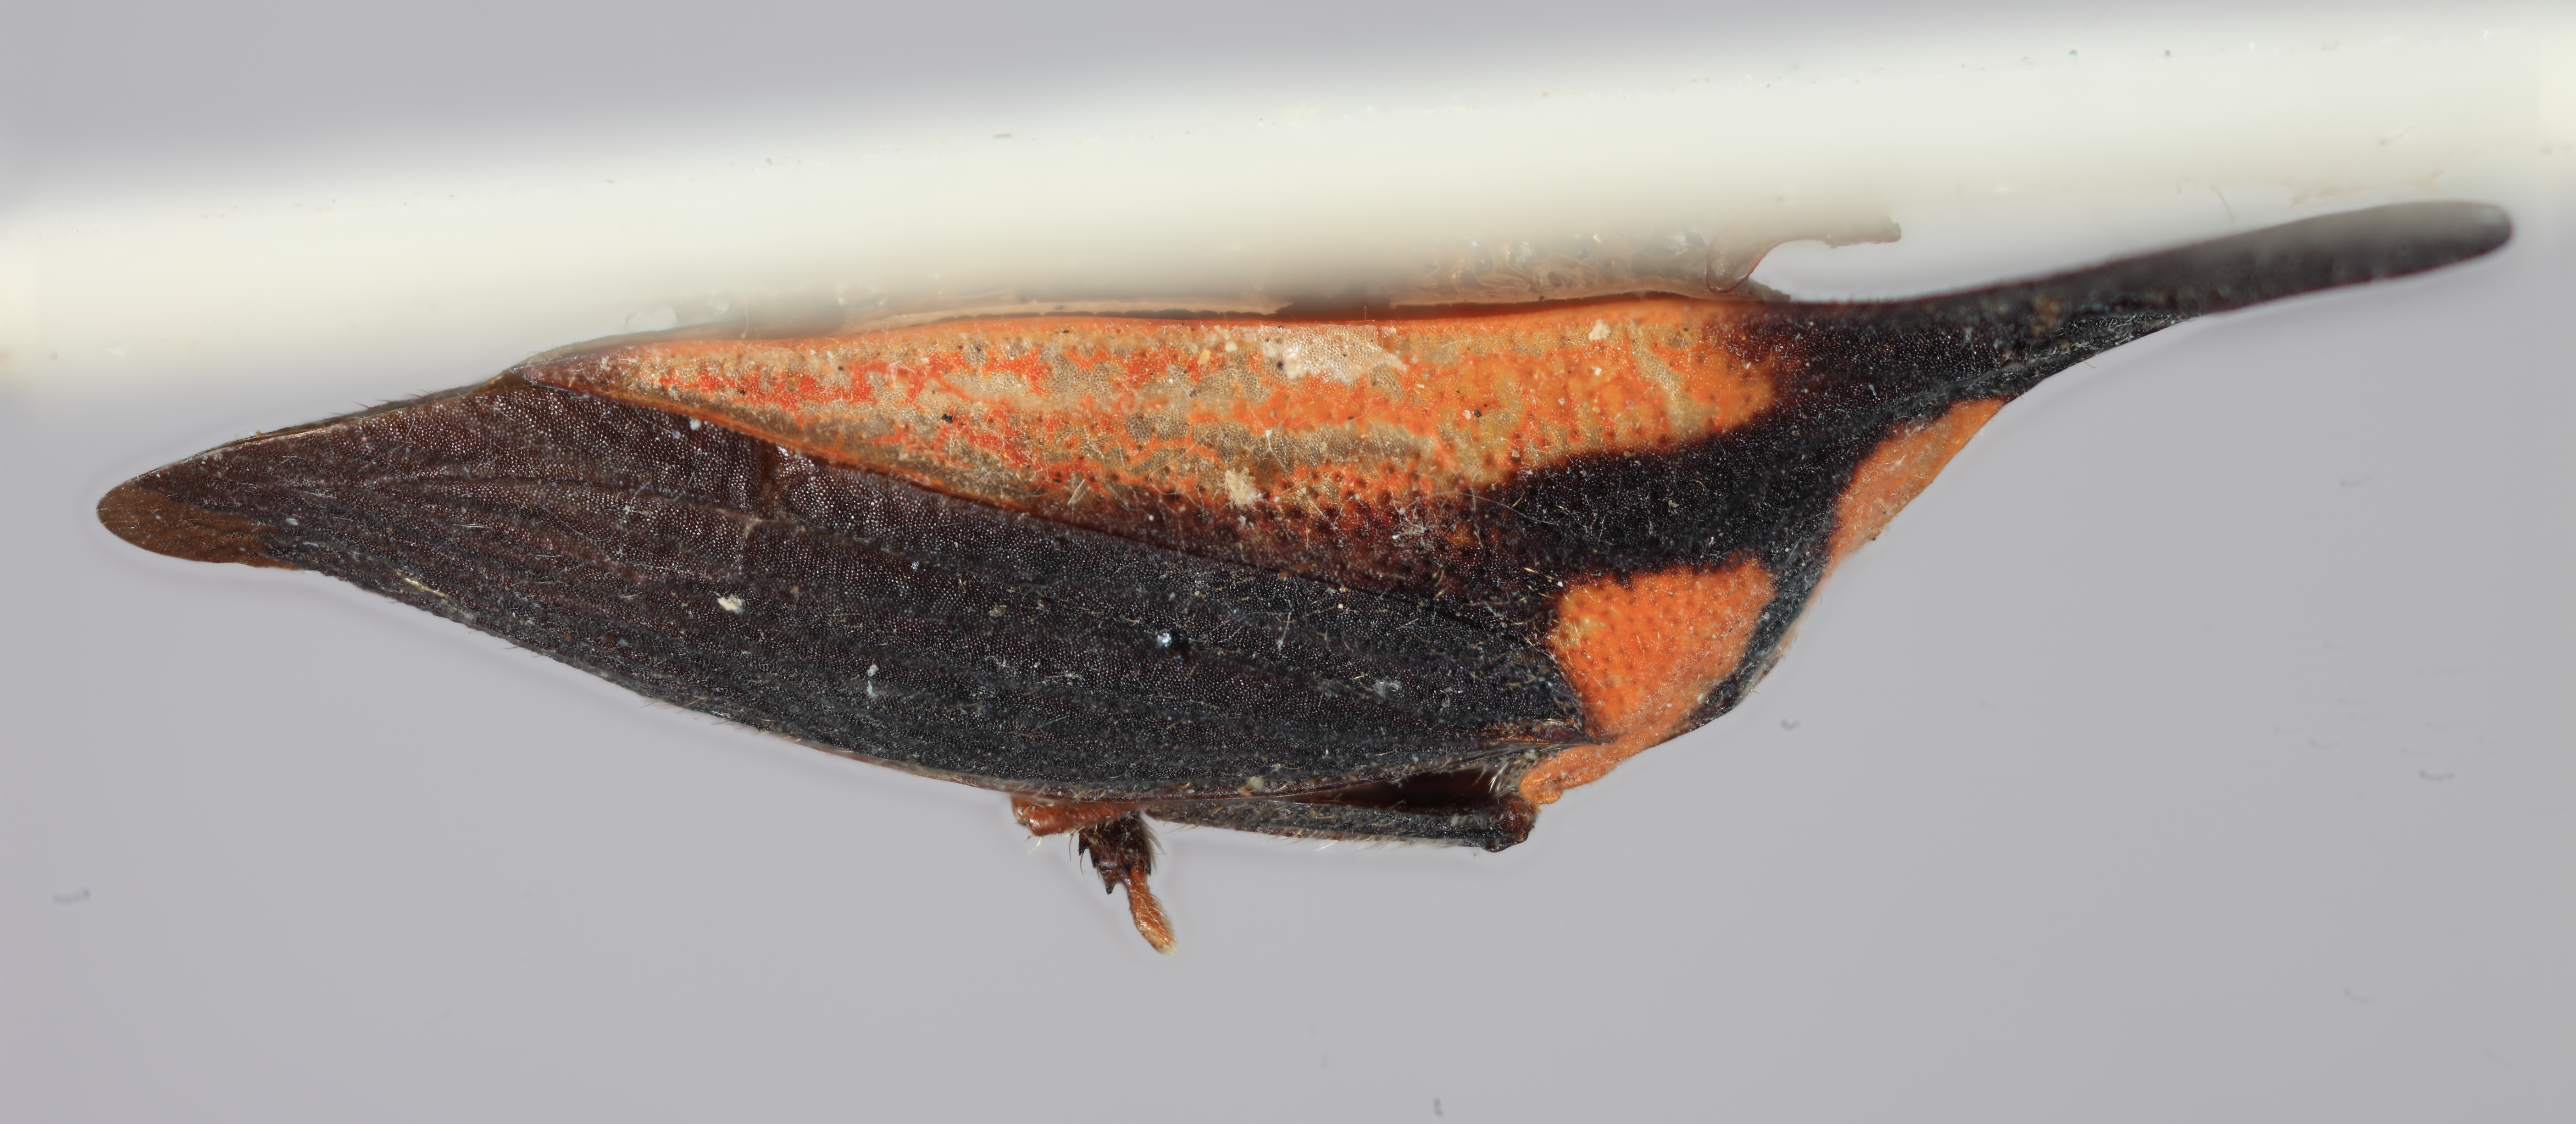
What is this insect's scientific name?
Enchophyllum rileyi
